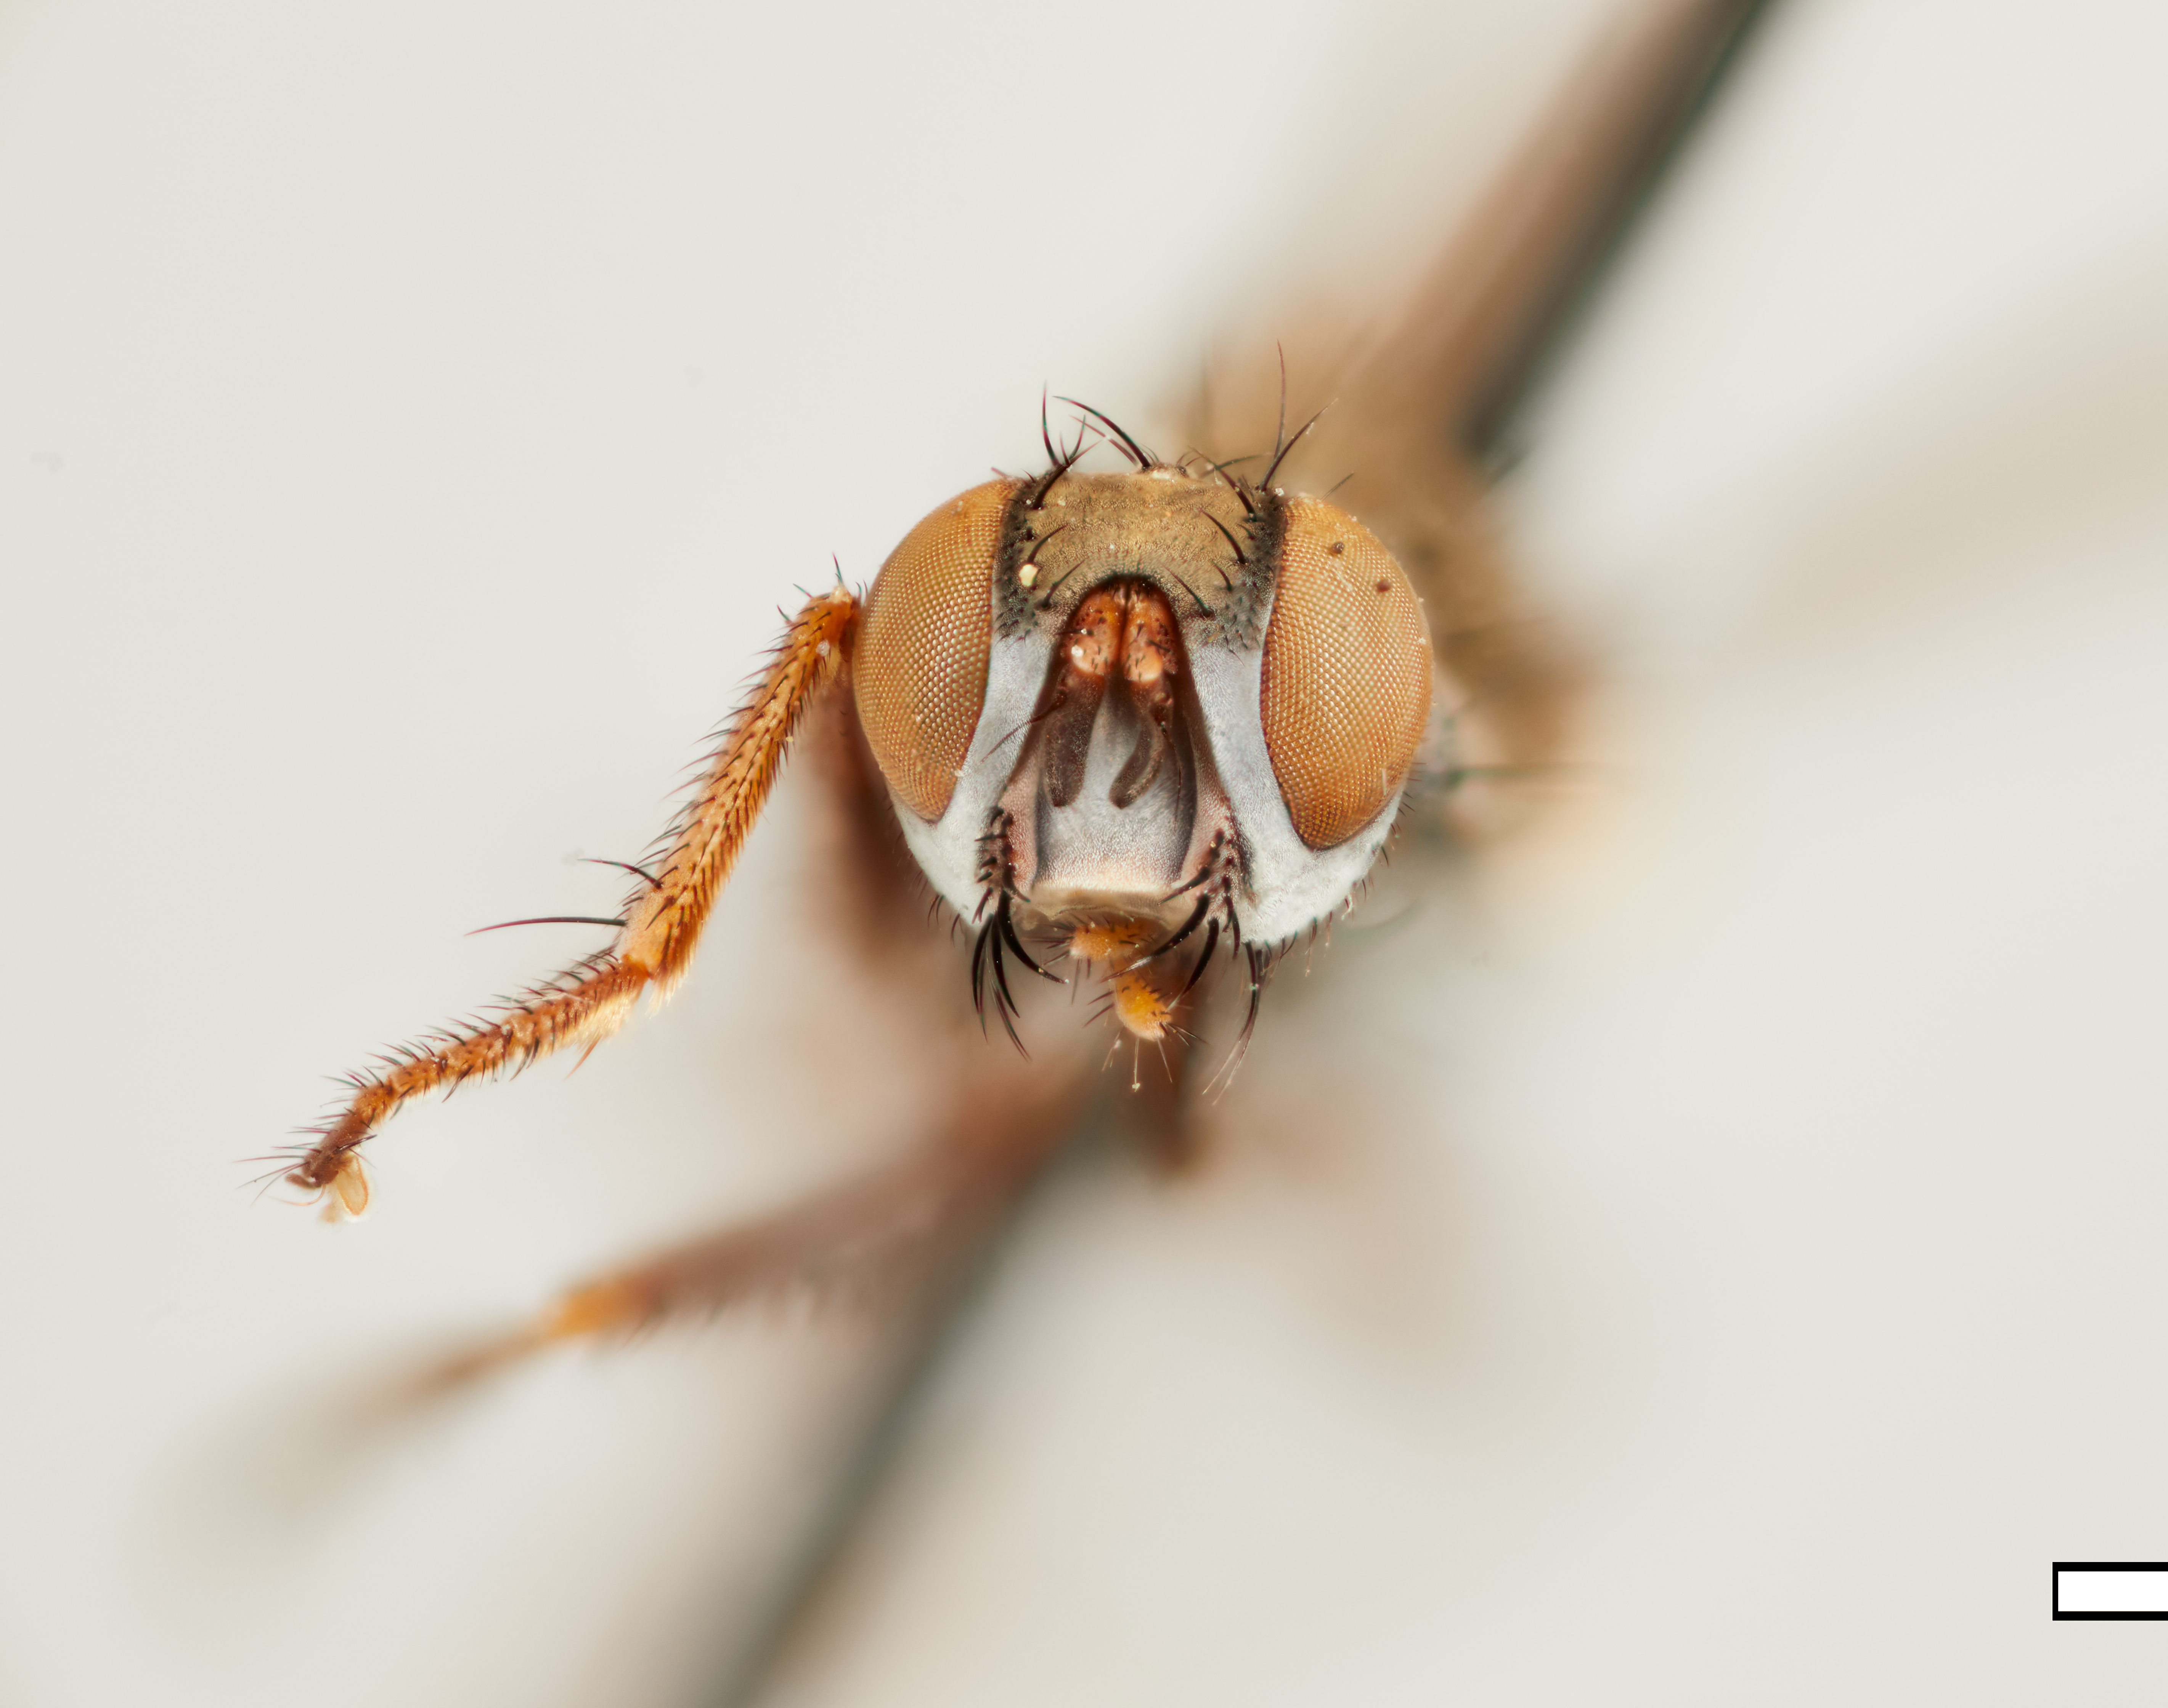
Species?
Angolia acuta (also Angolina acuta)
